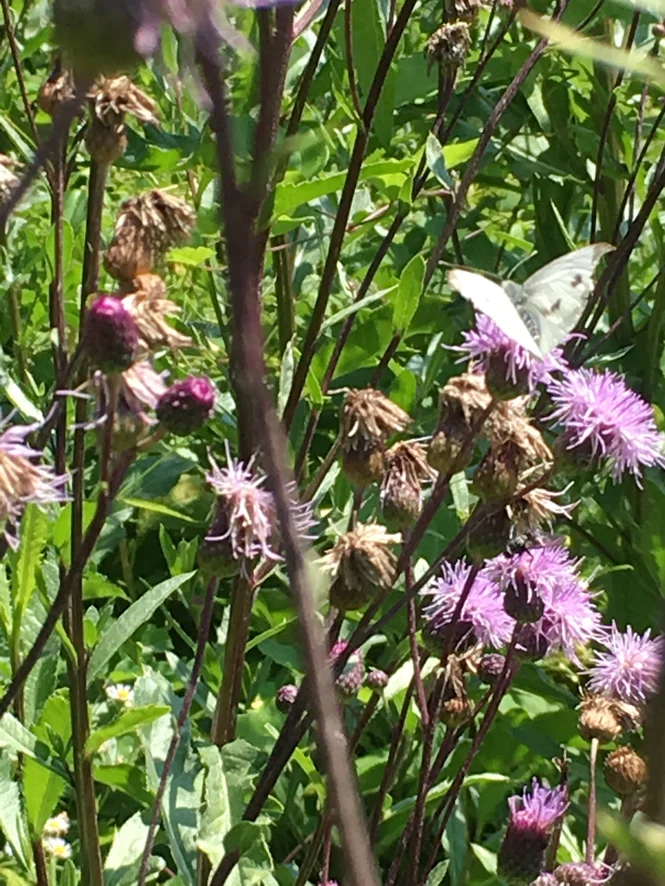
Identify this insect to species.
Pieris rapae
